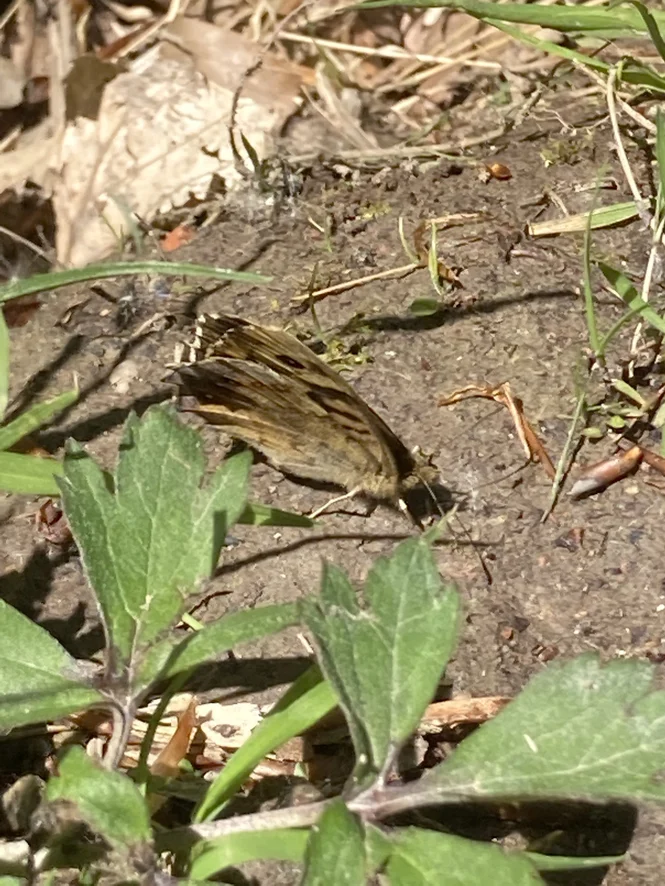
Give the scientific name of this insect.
Pararge aegeria
